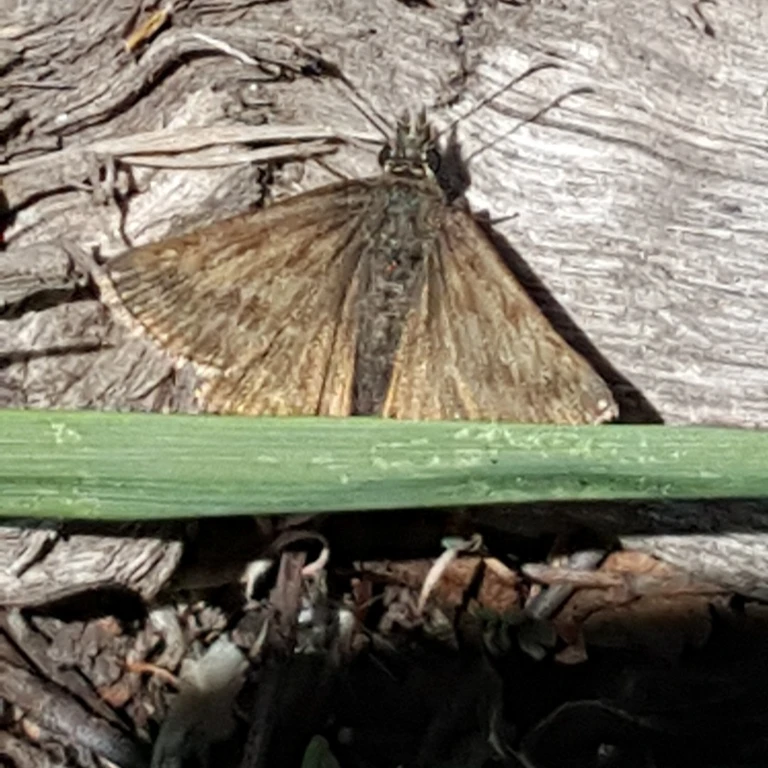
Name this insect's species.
Erynnis tages
